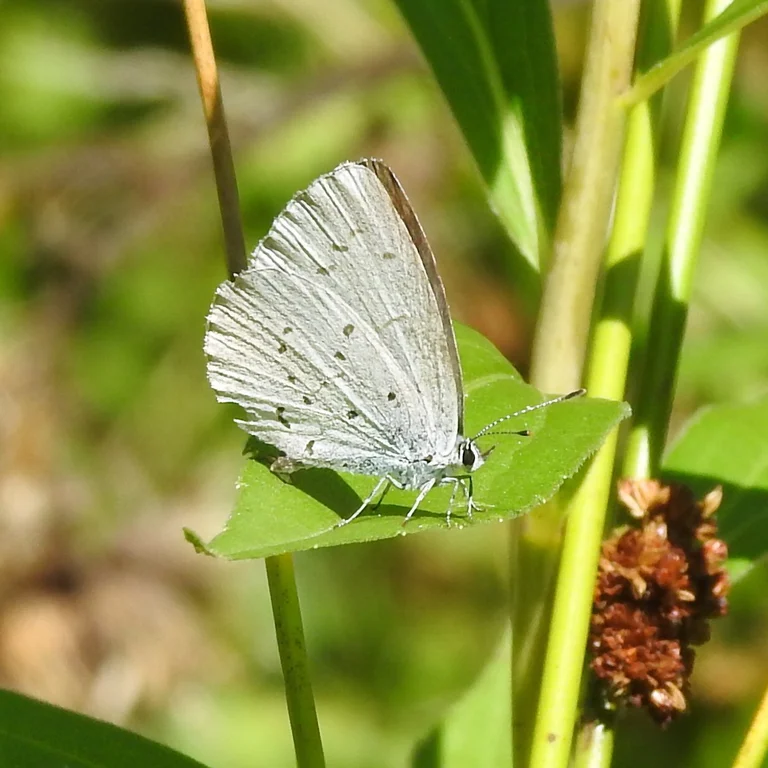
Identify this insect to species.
Celastrina argiolus
